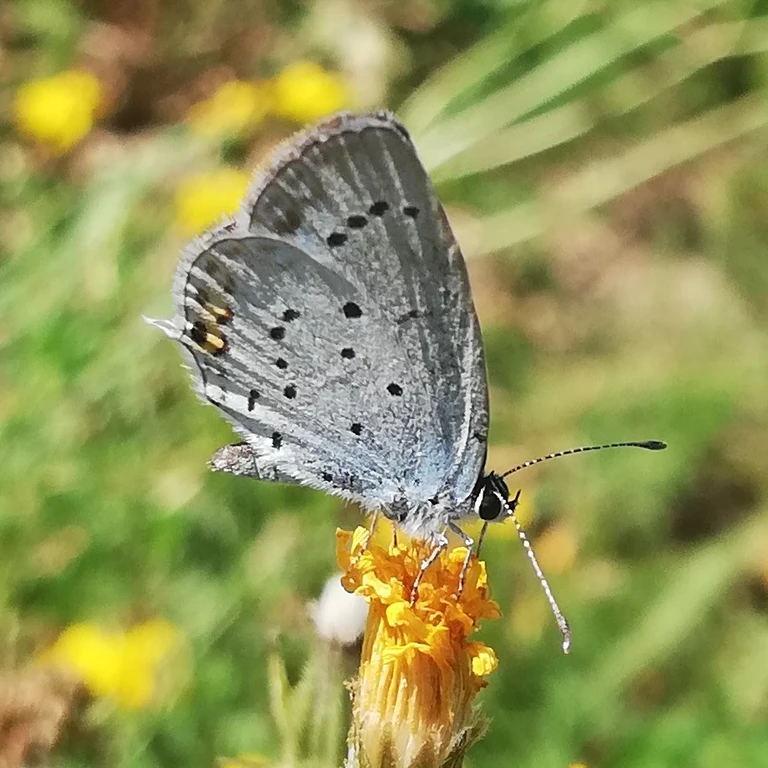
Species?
Cupido argiades (also Elkalyce argiades)
